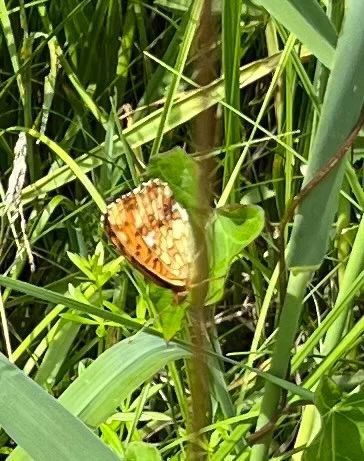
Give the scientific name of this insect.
Brenthis ino
